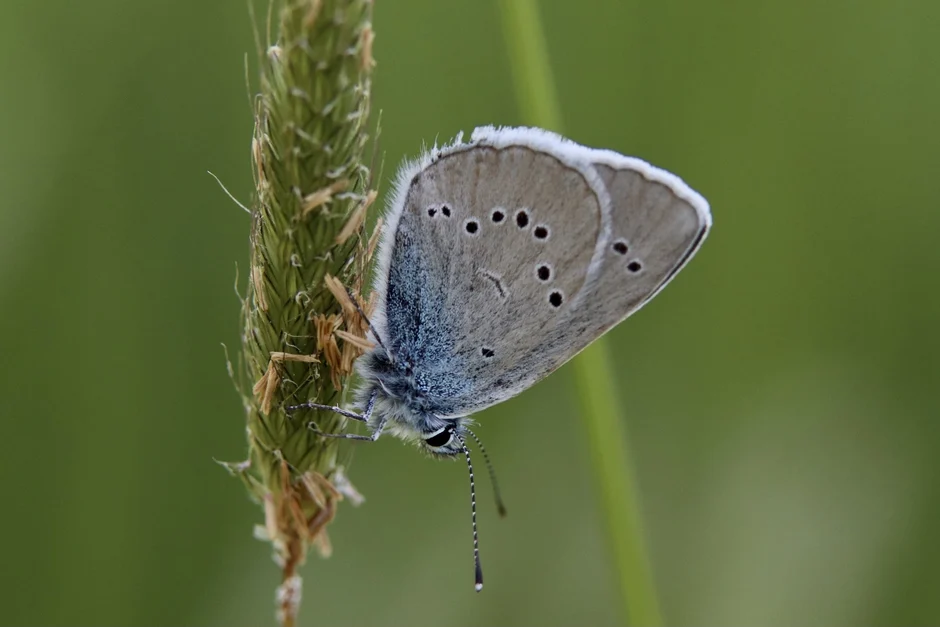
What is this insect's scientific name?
Cyaniris semiargus
